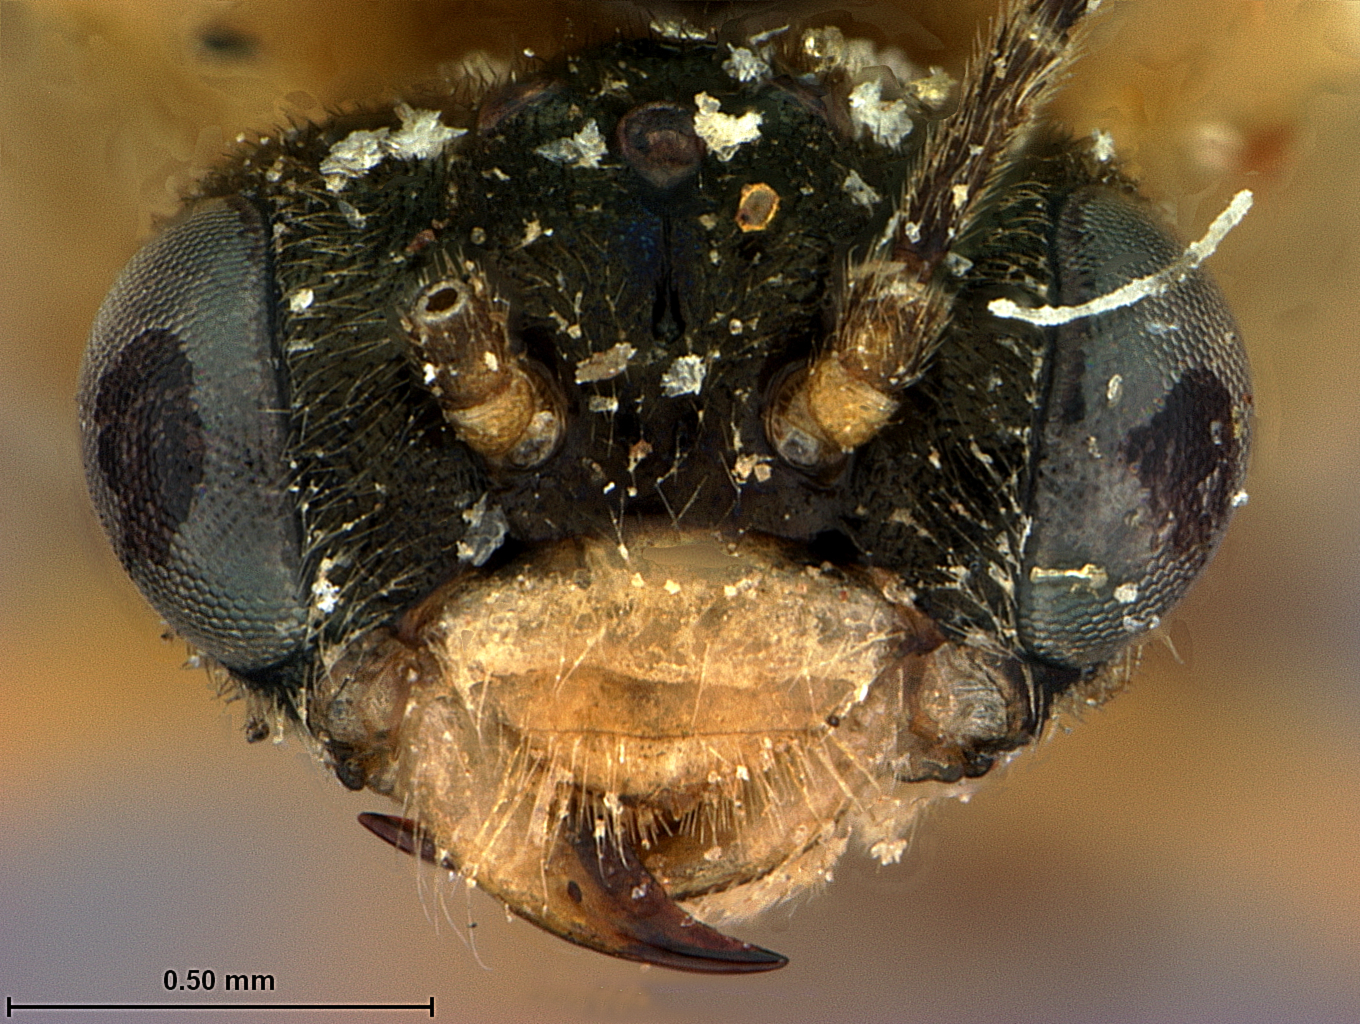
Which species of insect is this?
Acordulecera ducra
